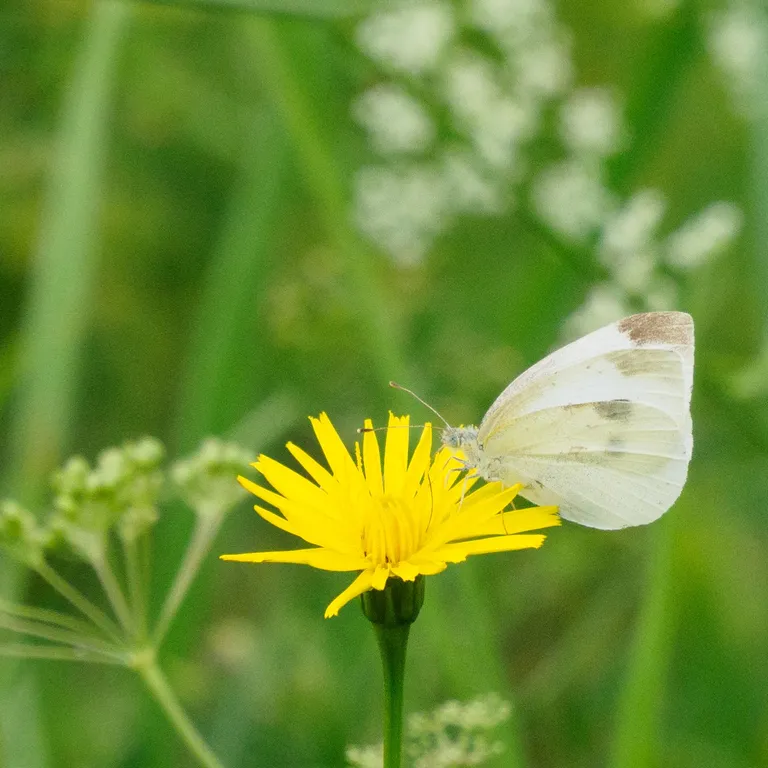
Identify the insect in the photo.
Pieris rapae
